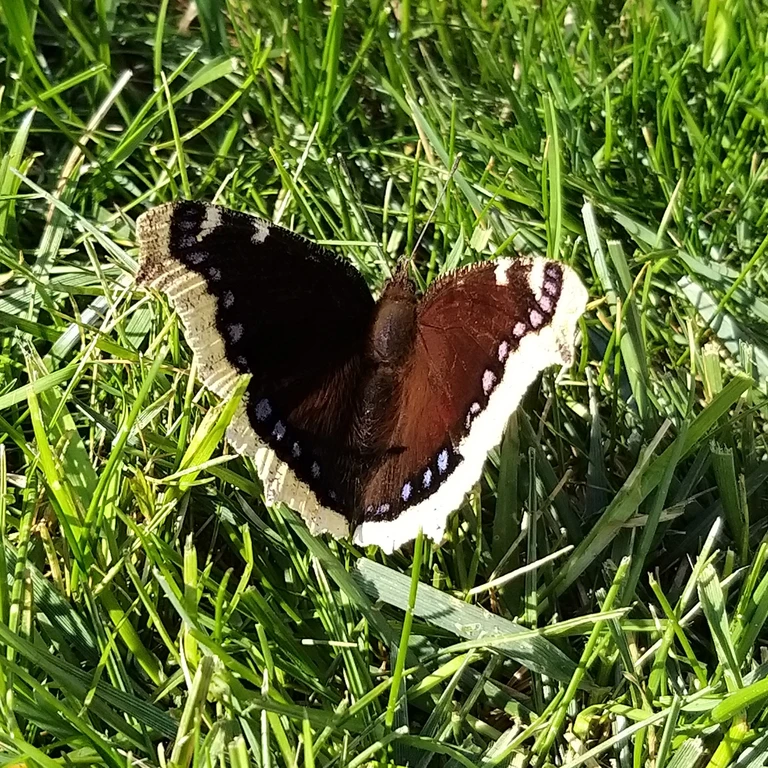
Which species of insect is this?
Nymphalis antiopa
